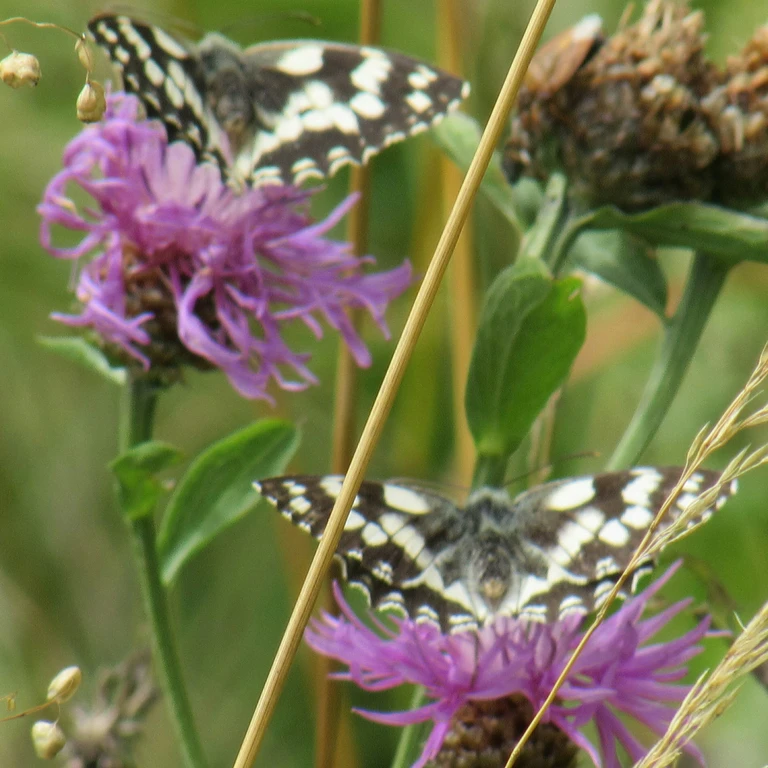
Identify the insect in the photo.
Melanargia galathea
